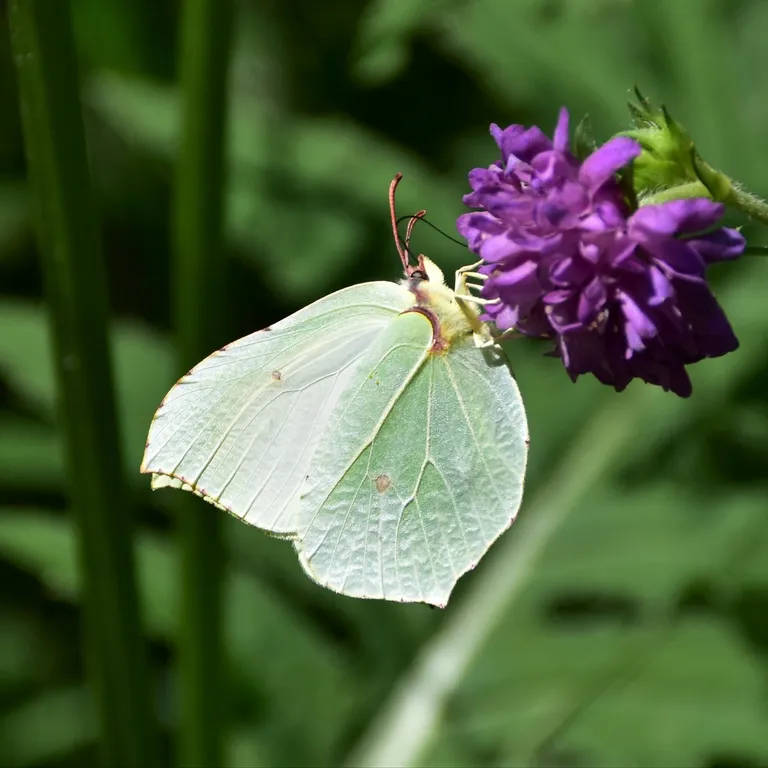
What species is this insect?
Gonepteryx rhamni
